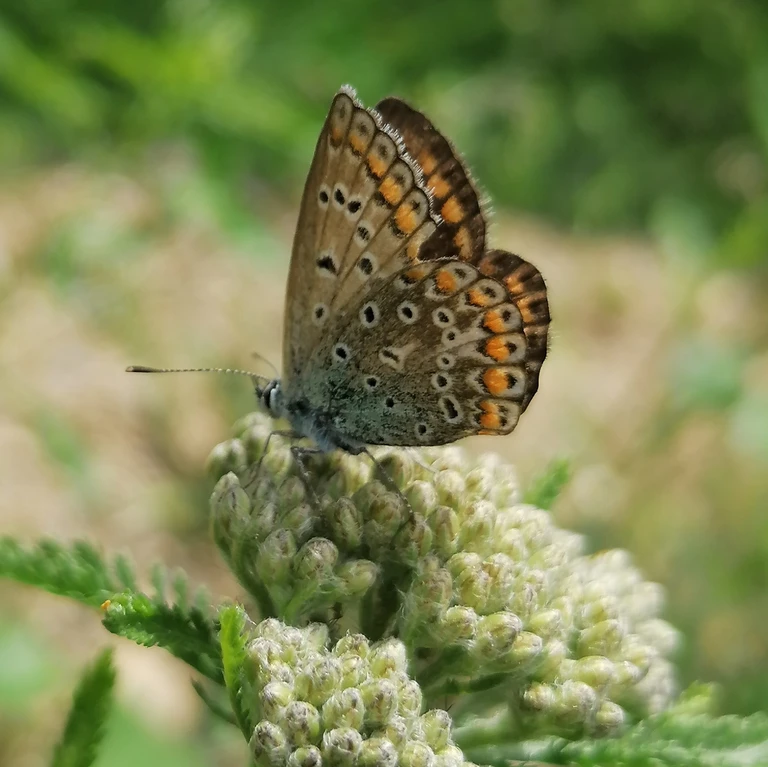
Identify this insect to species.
Polyommatus icarus
